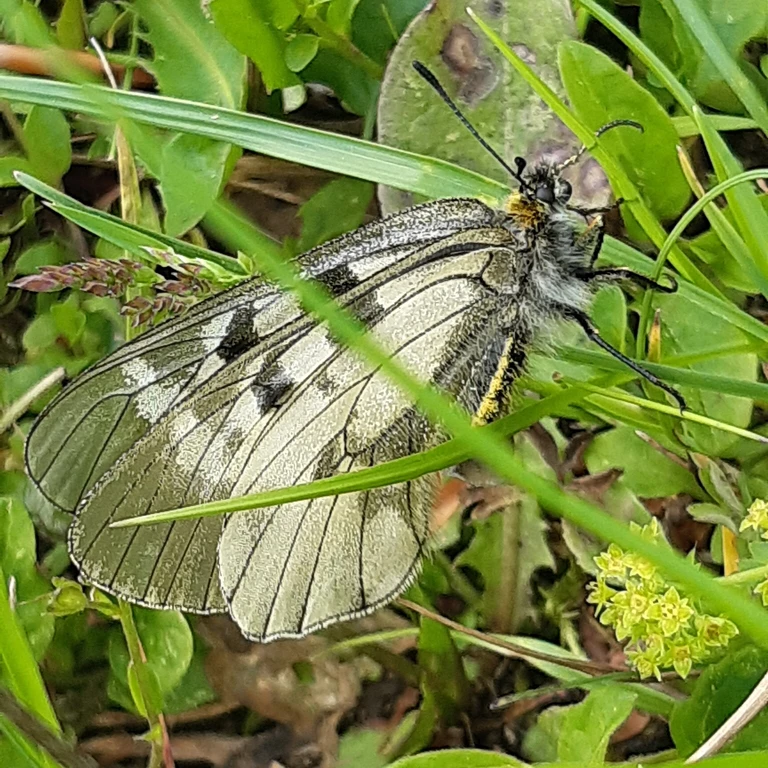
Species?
Parnassius mnemosyne
